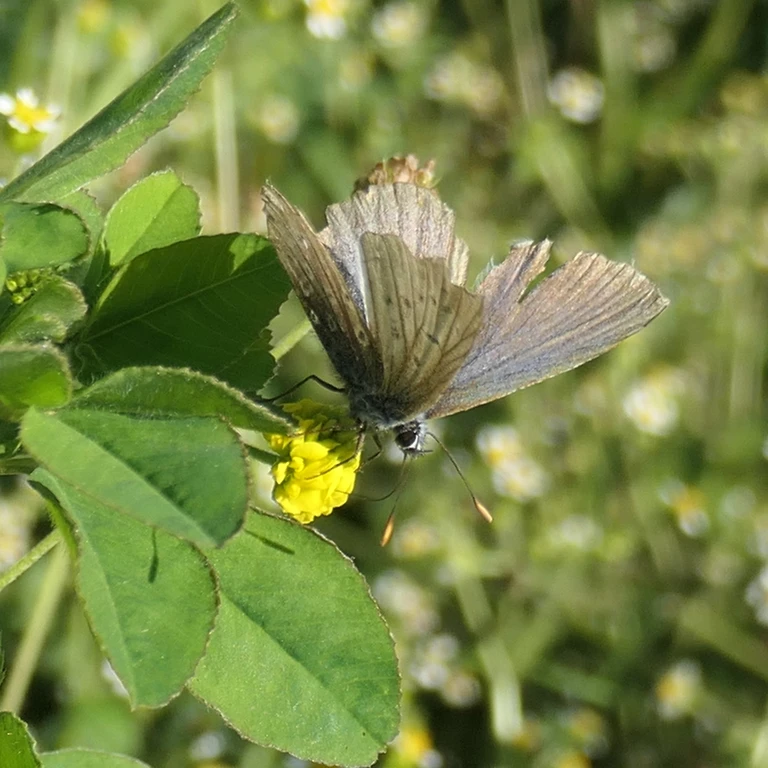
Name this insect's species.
Polyommatus icarus
